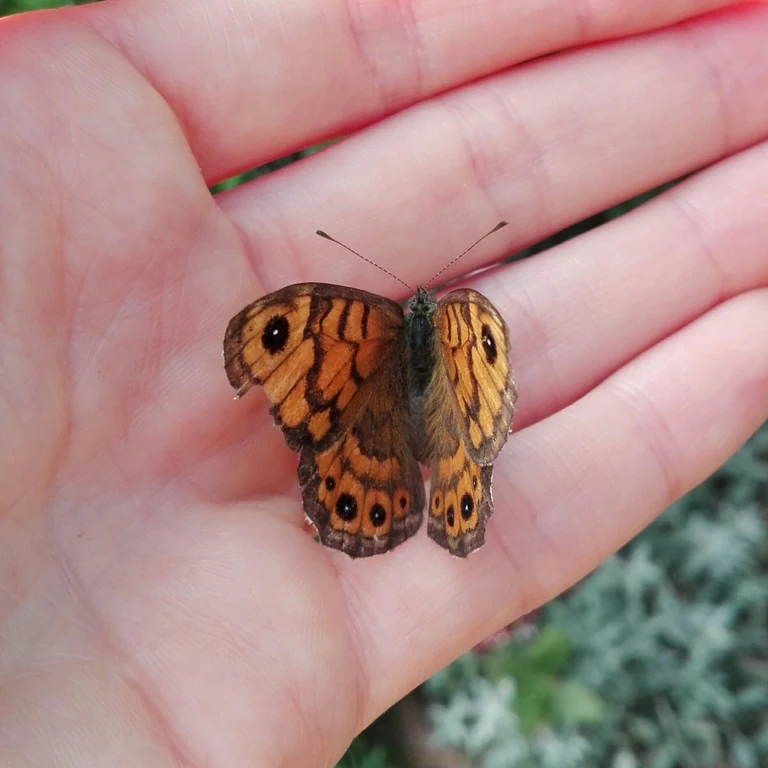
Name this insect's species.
Lasiommata megera (also Pararge megera)
